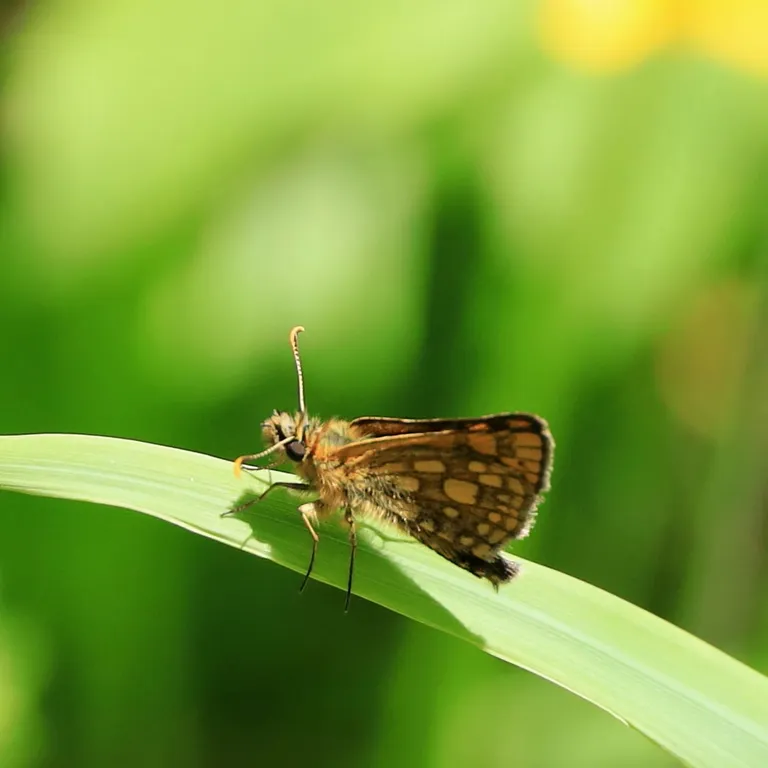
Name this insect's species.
Carterocephalus palaemon
